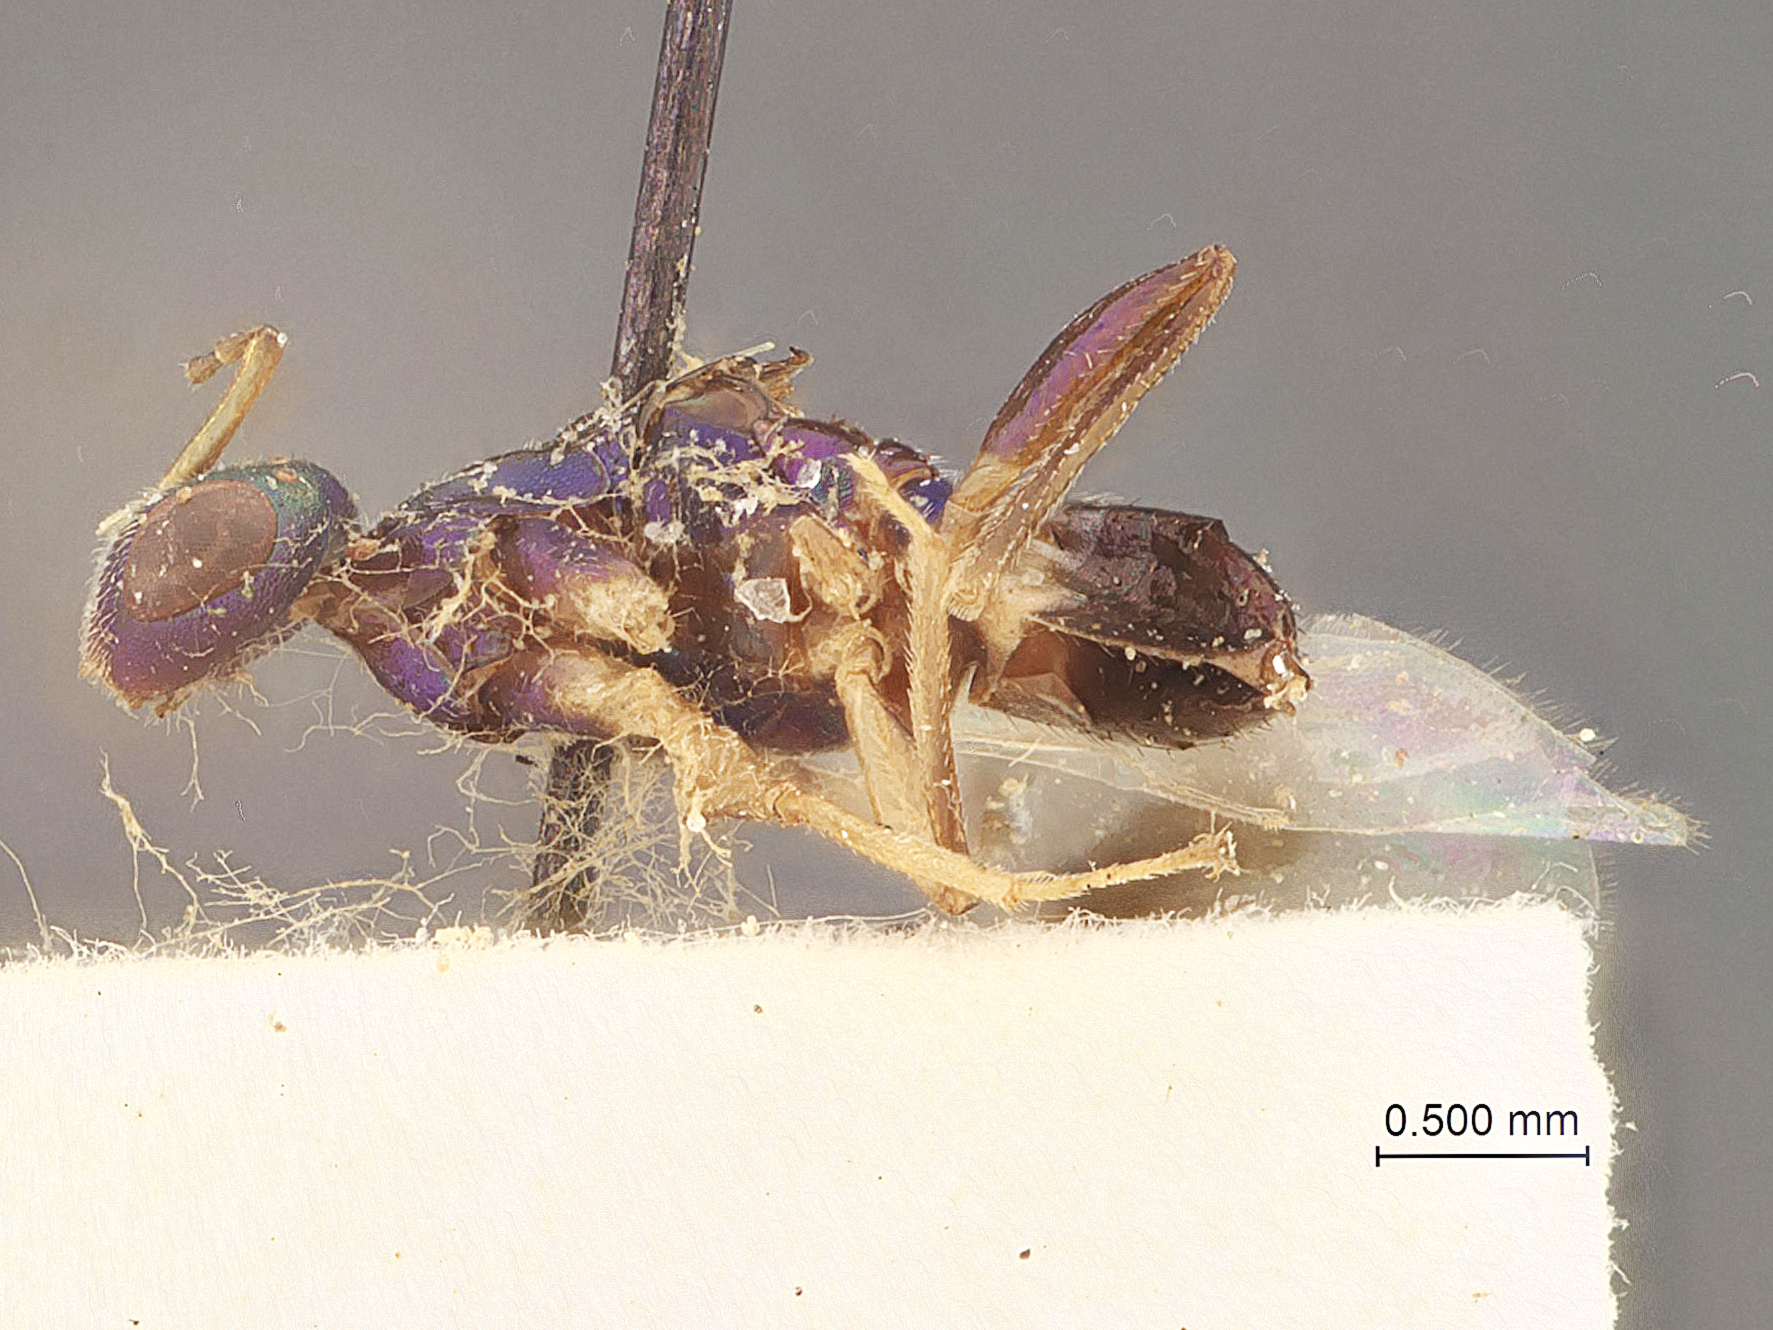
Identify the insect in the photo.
Zapachia beesoni
